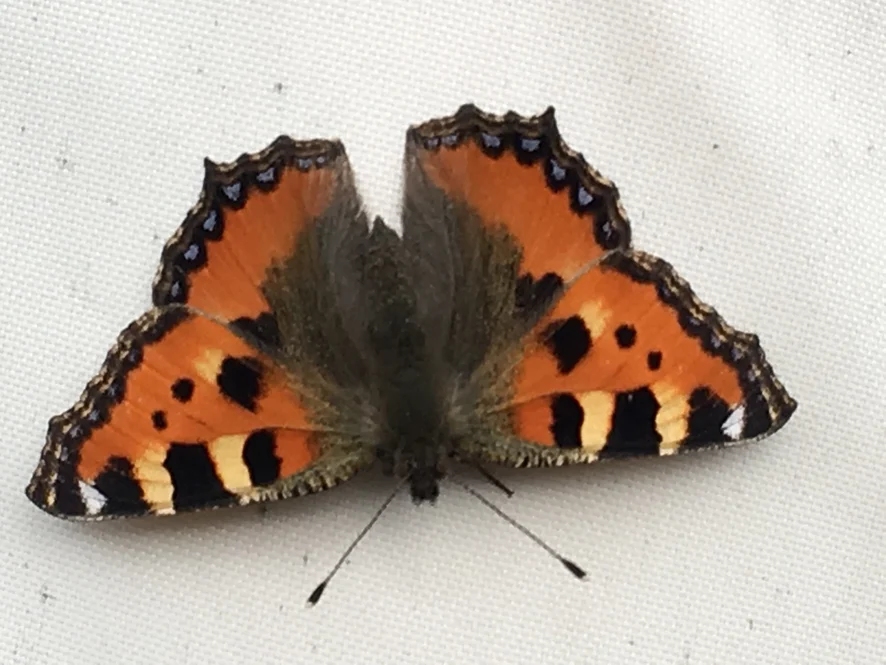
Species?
Aglais urticae
